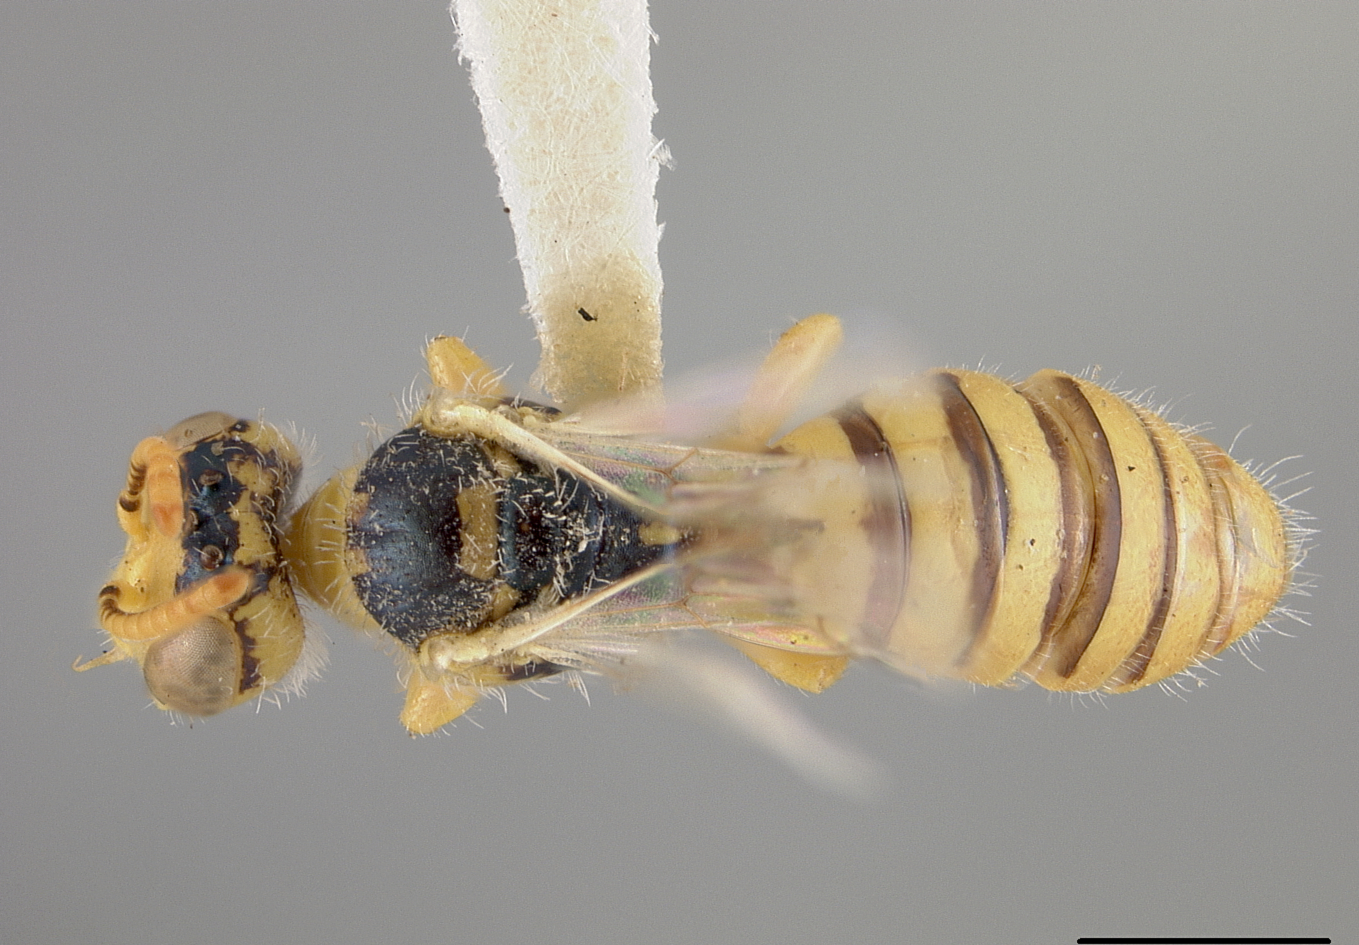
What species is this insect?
Perdita trifida
